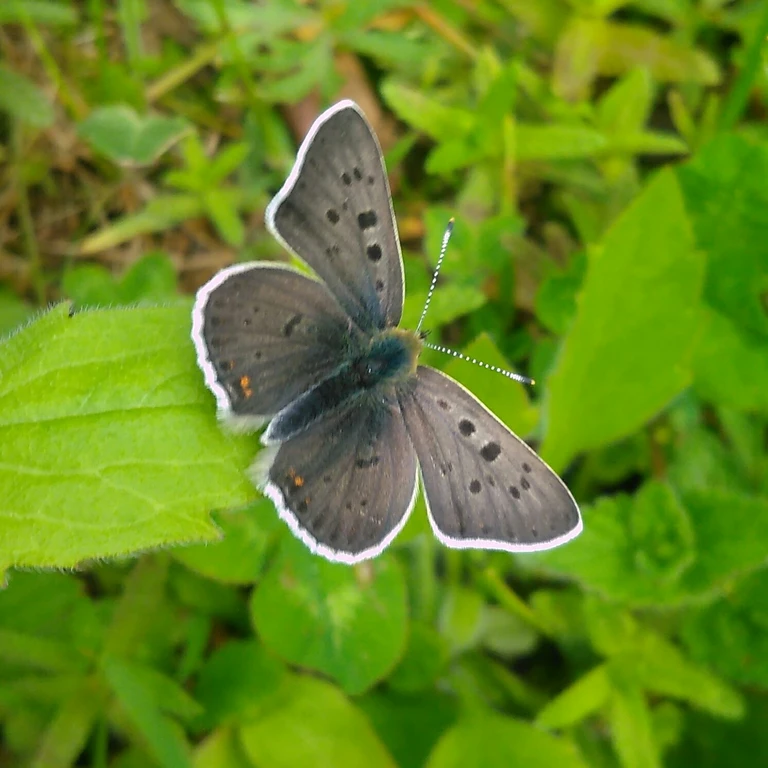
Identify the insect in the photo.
Lycaena tityrus (also Loweia tityrus)
